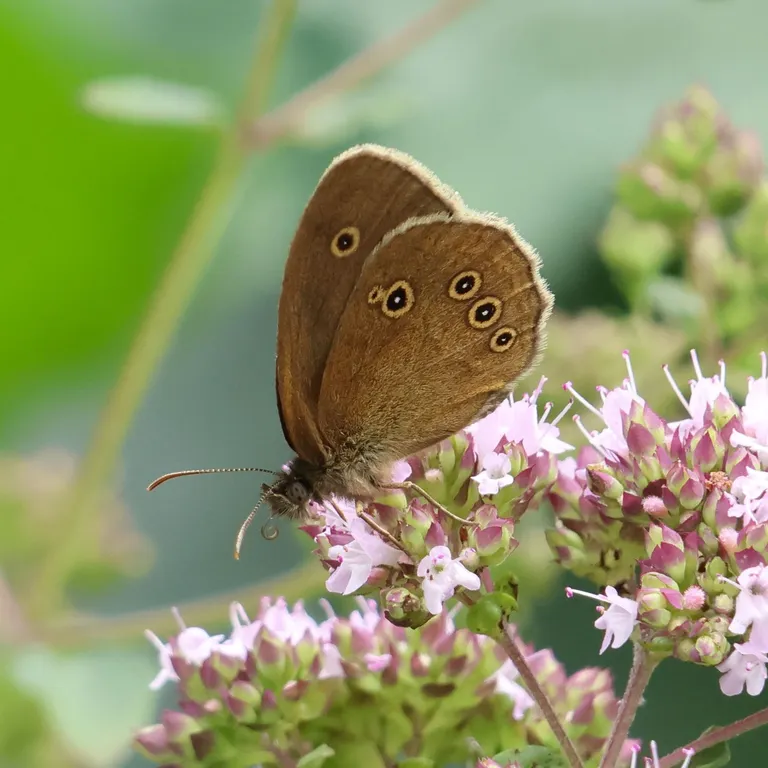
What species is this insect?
Aphantopus hyperantus
